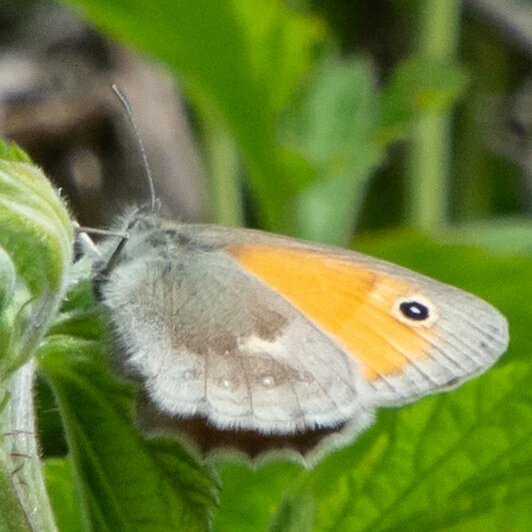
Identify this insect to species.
Coenonympha pamphilus
